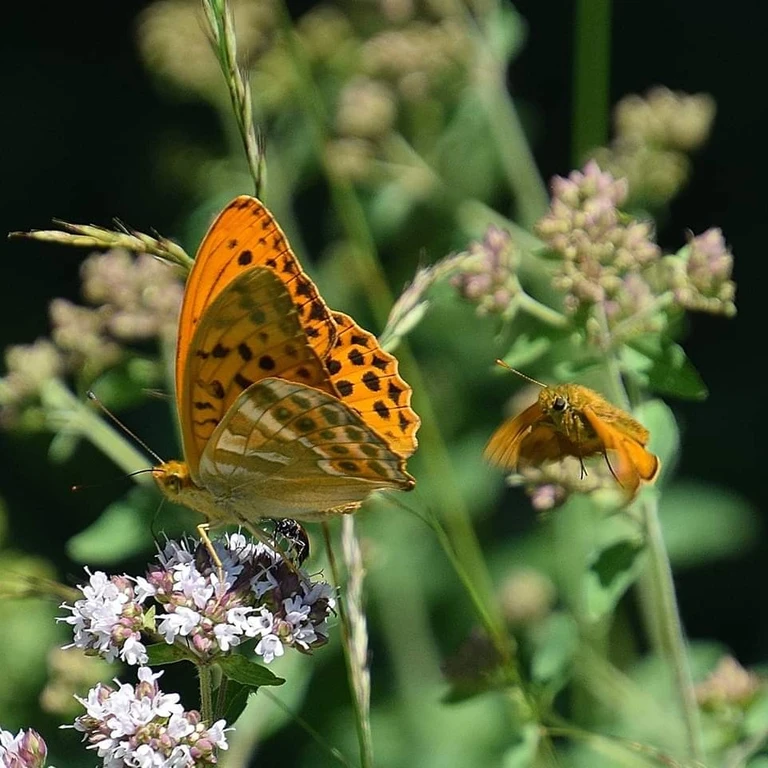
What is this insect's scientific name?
Argynnis paphia
